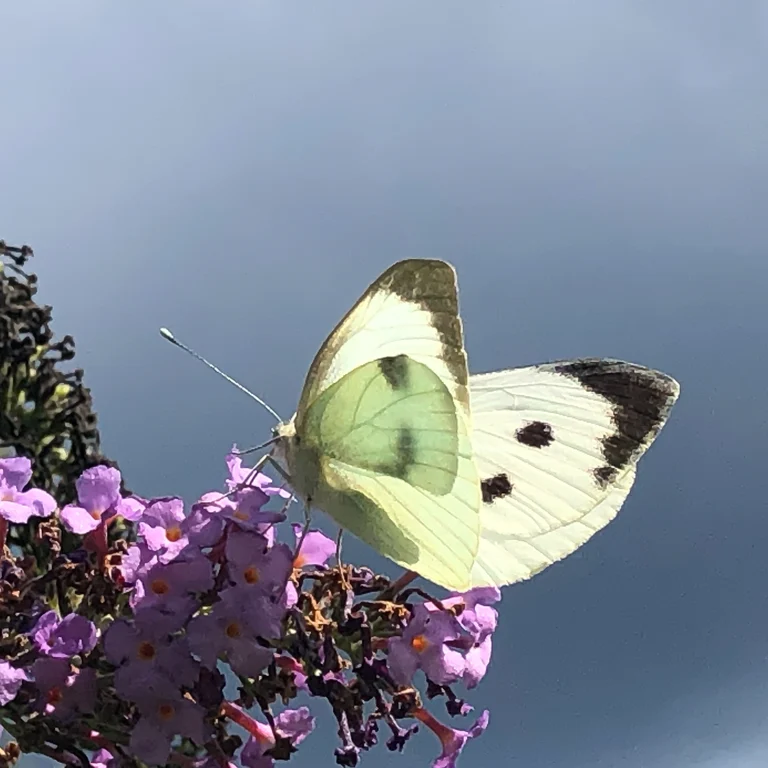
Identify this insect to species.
Pieris brassicae
